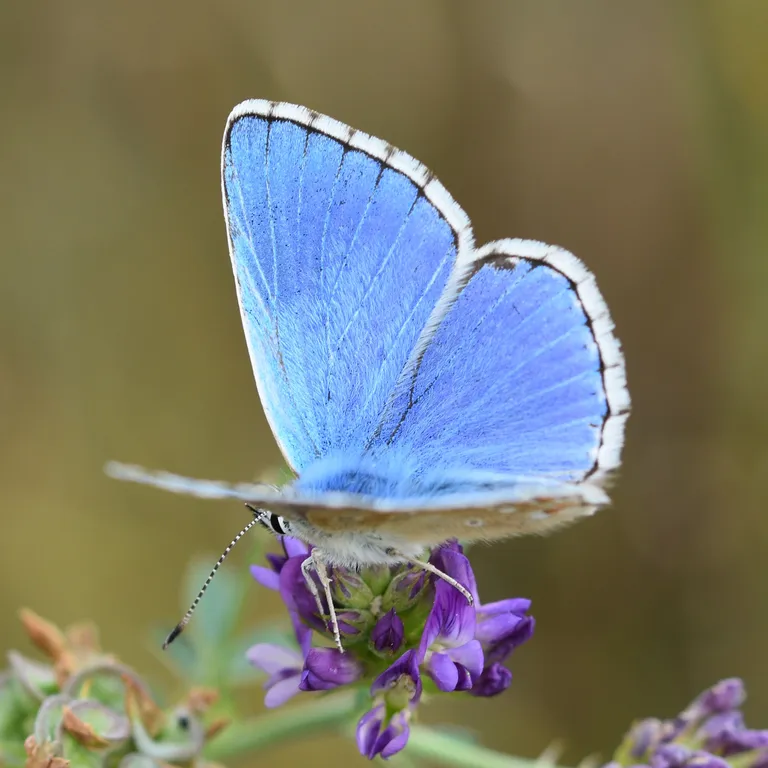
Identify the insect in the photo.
Lysandra bellargus
